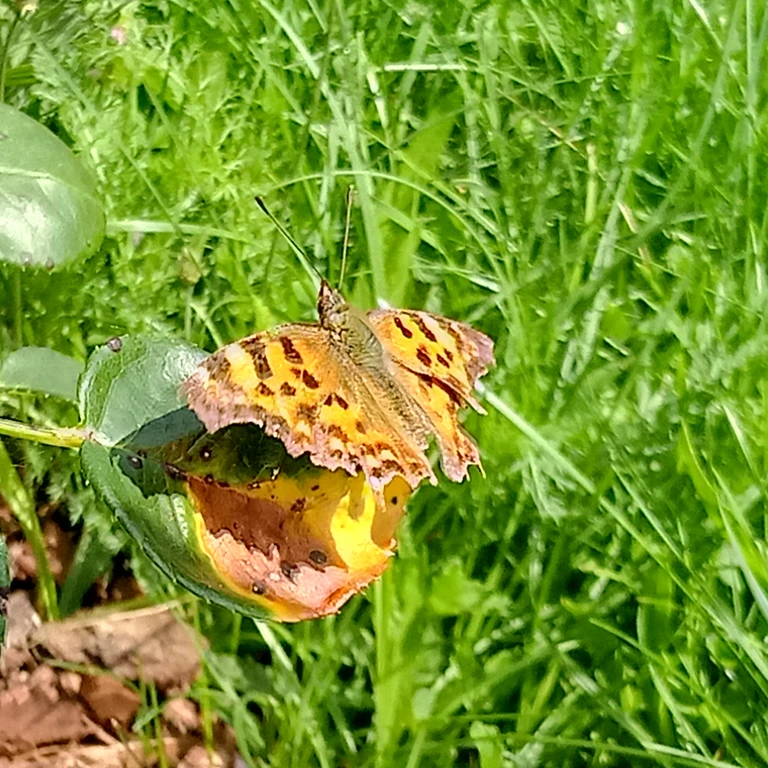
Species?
Polygonia c-album
